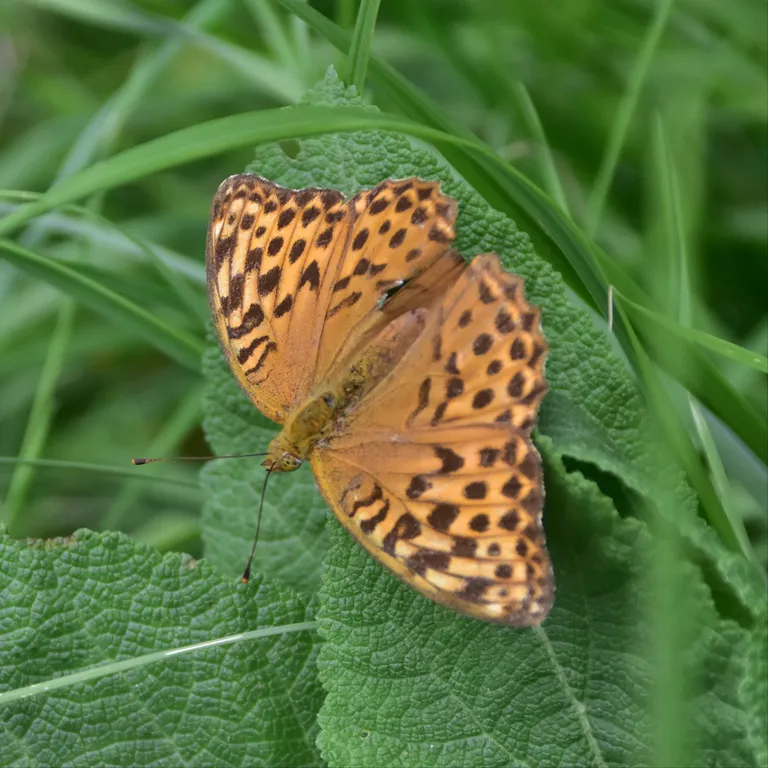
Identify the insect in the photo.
Argynnis paphia
